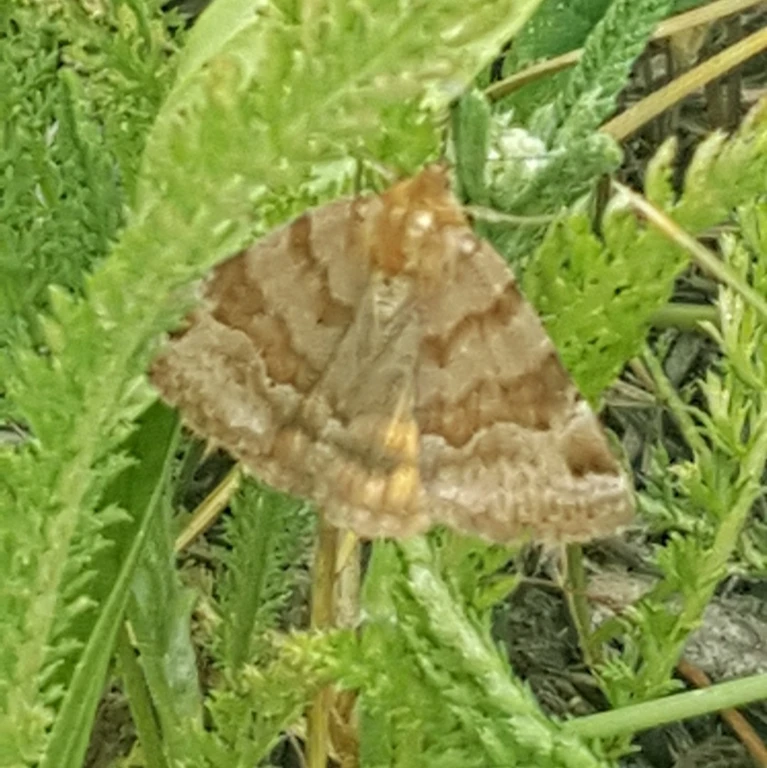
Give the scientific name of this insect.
Euclidia glyphica
